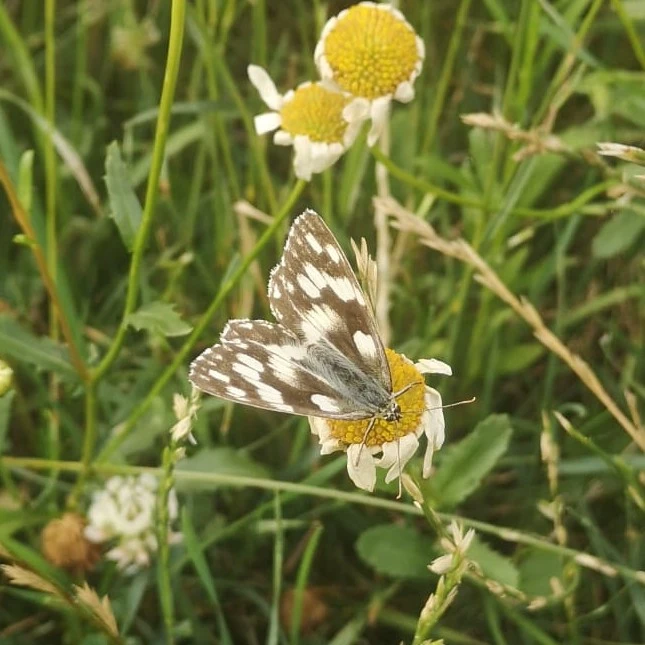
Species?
Melanargia galathea
